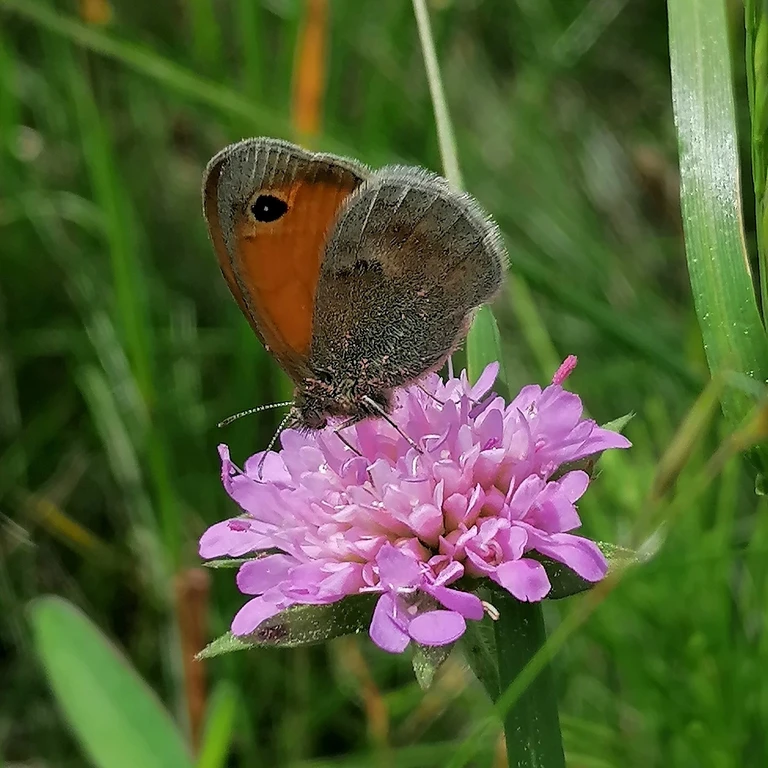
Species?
Coenonympha pamphilus
